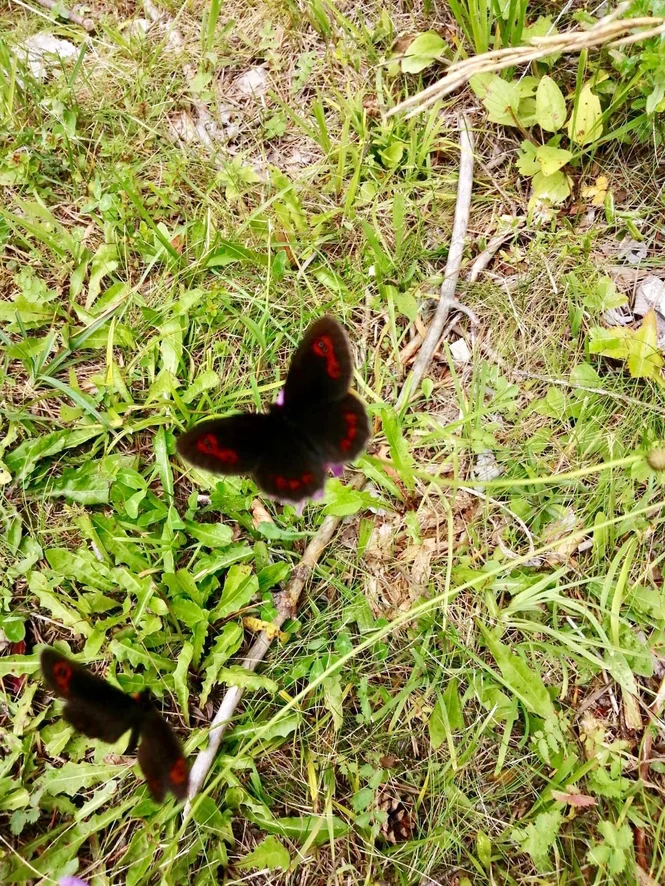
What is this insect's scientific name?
Erebia aethiops
